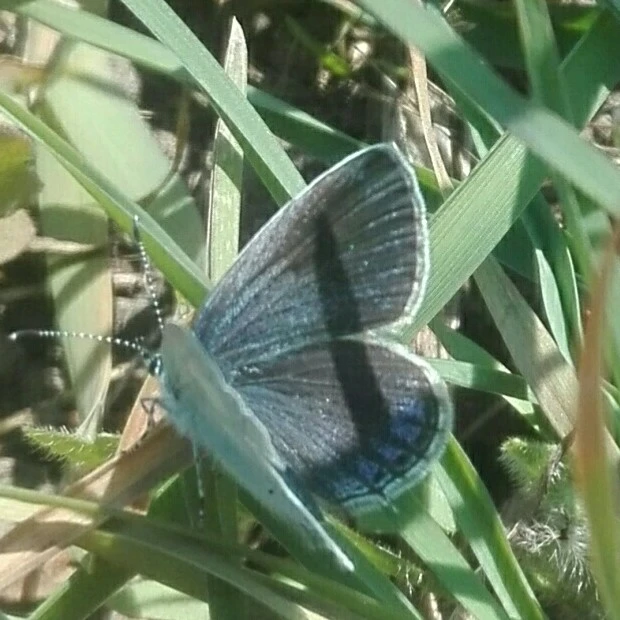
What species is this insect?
Cupido argiades (also Elkalyce argiades)
